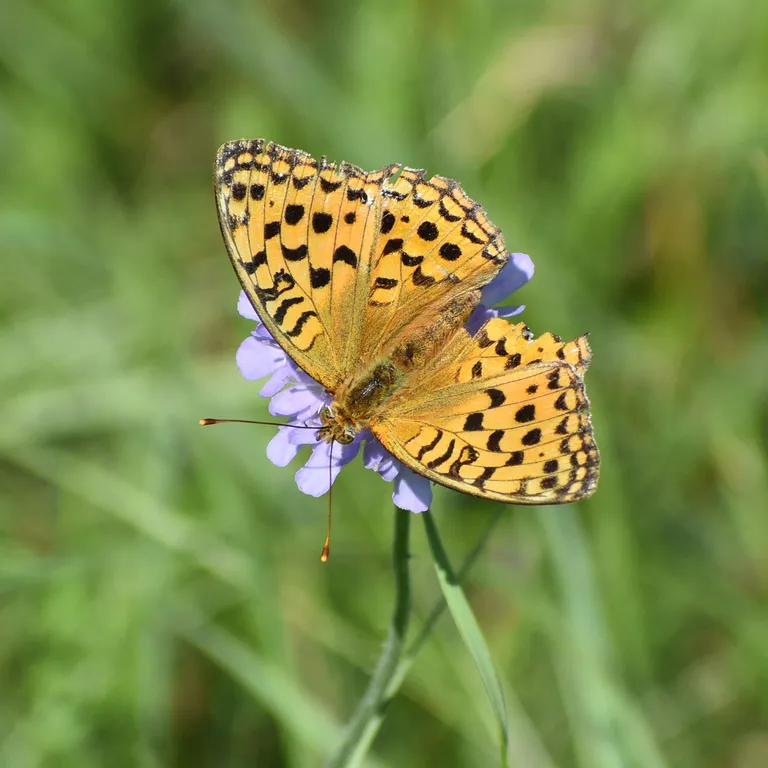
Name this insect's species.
Fabriciana adippe
